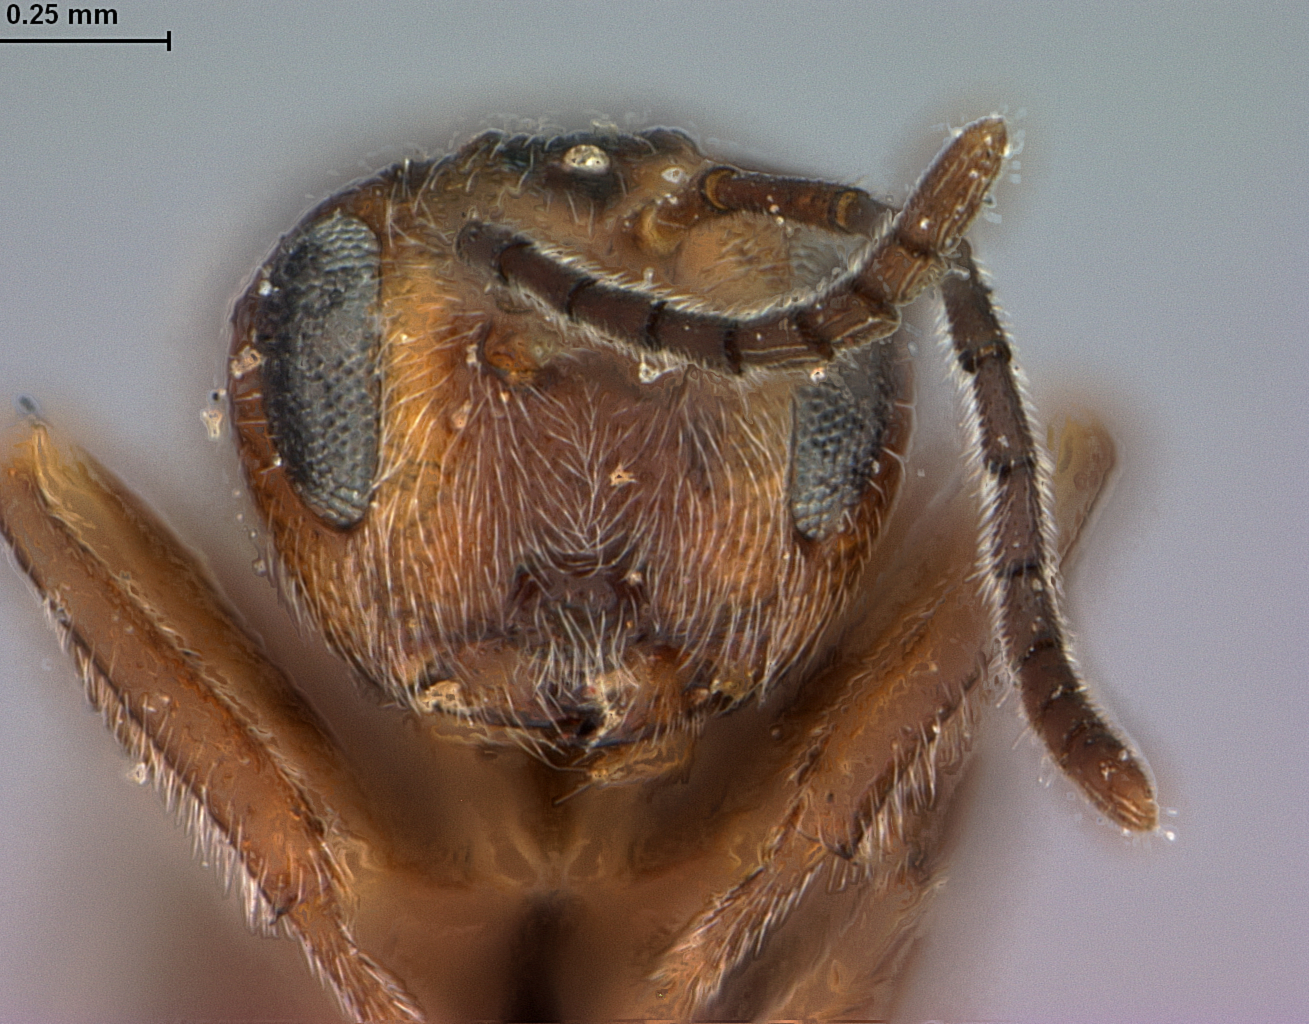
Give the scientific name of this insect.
Trichoteras coquilettei
